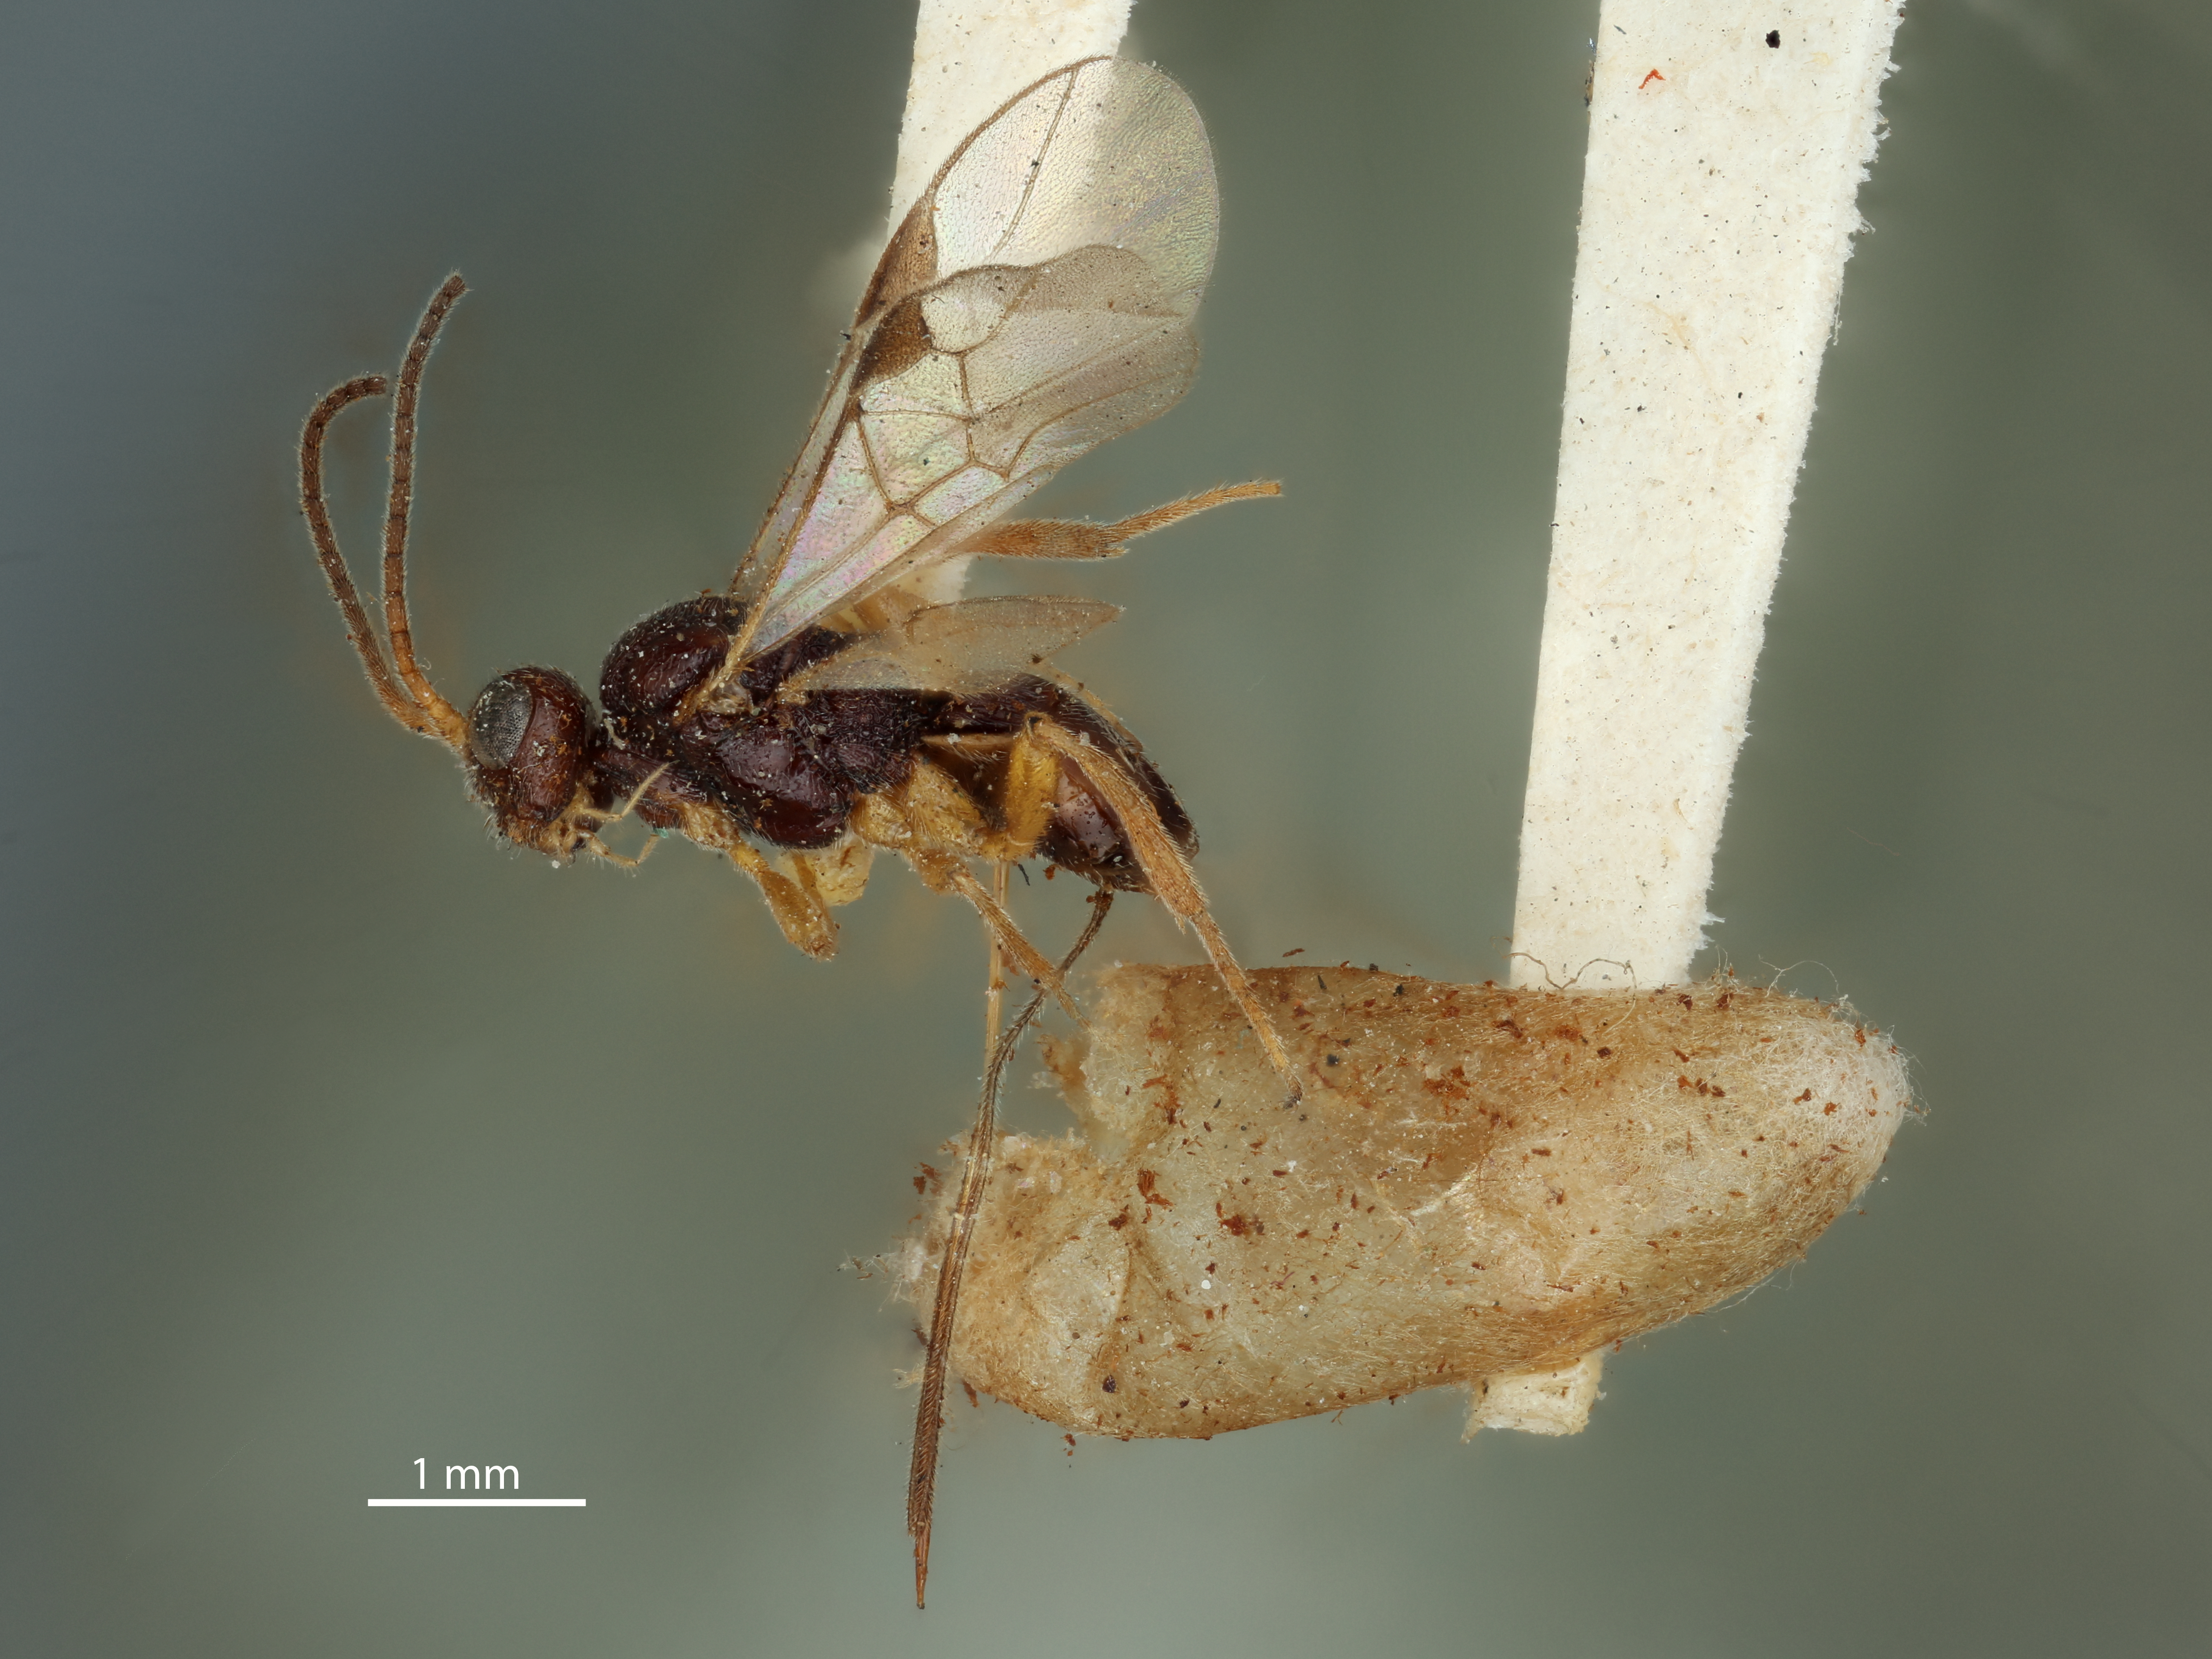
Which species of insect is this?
Ganychorus orchesiae
